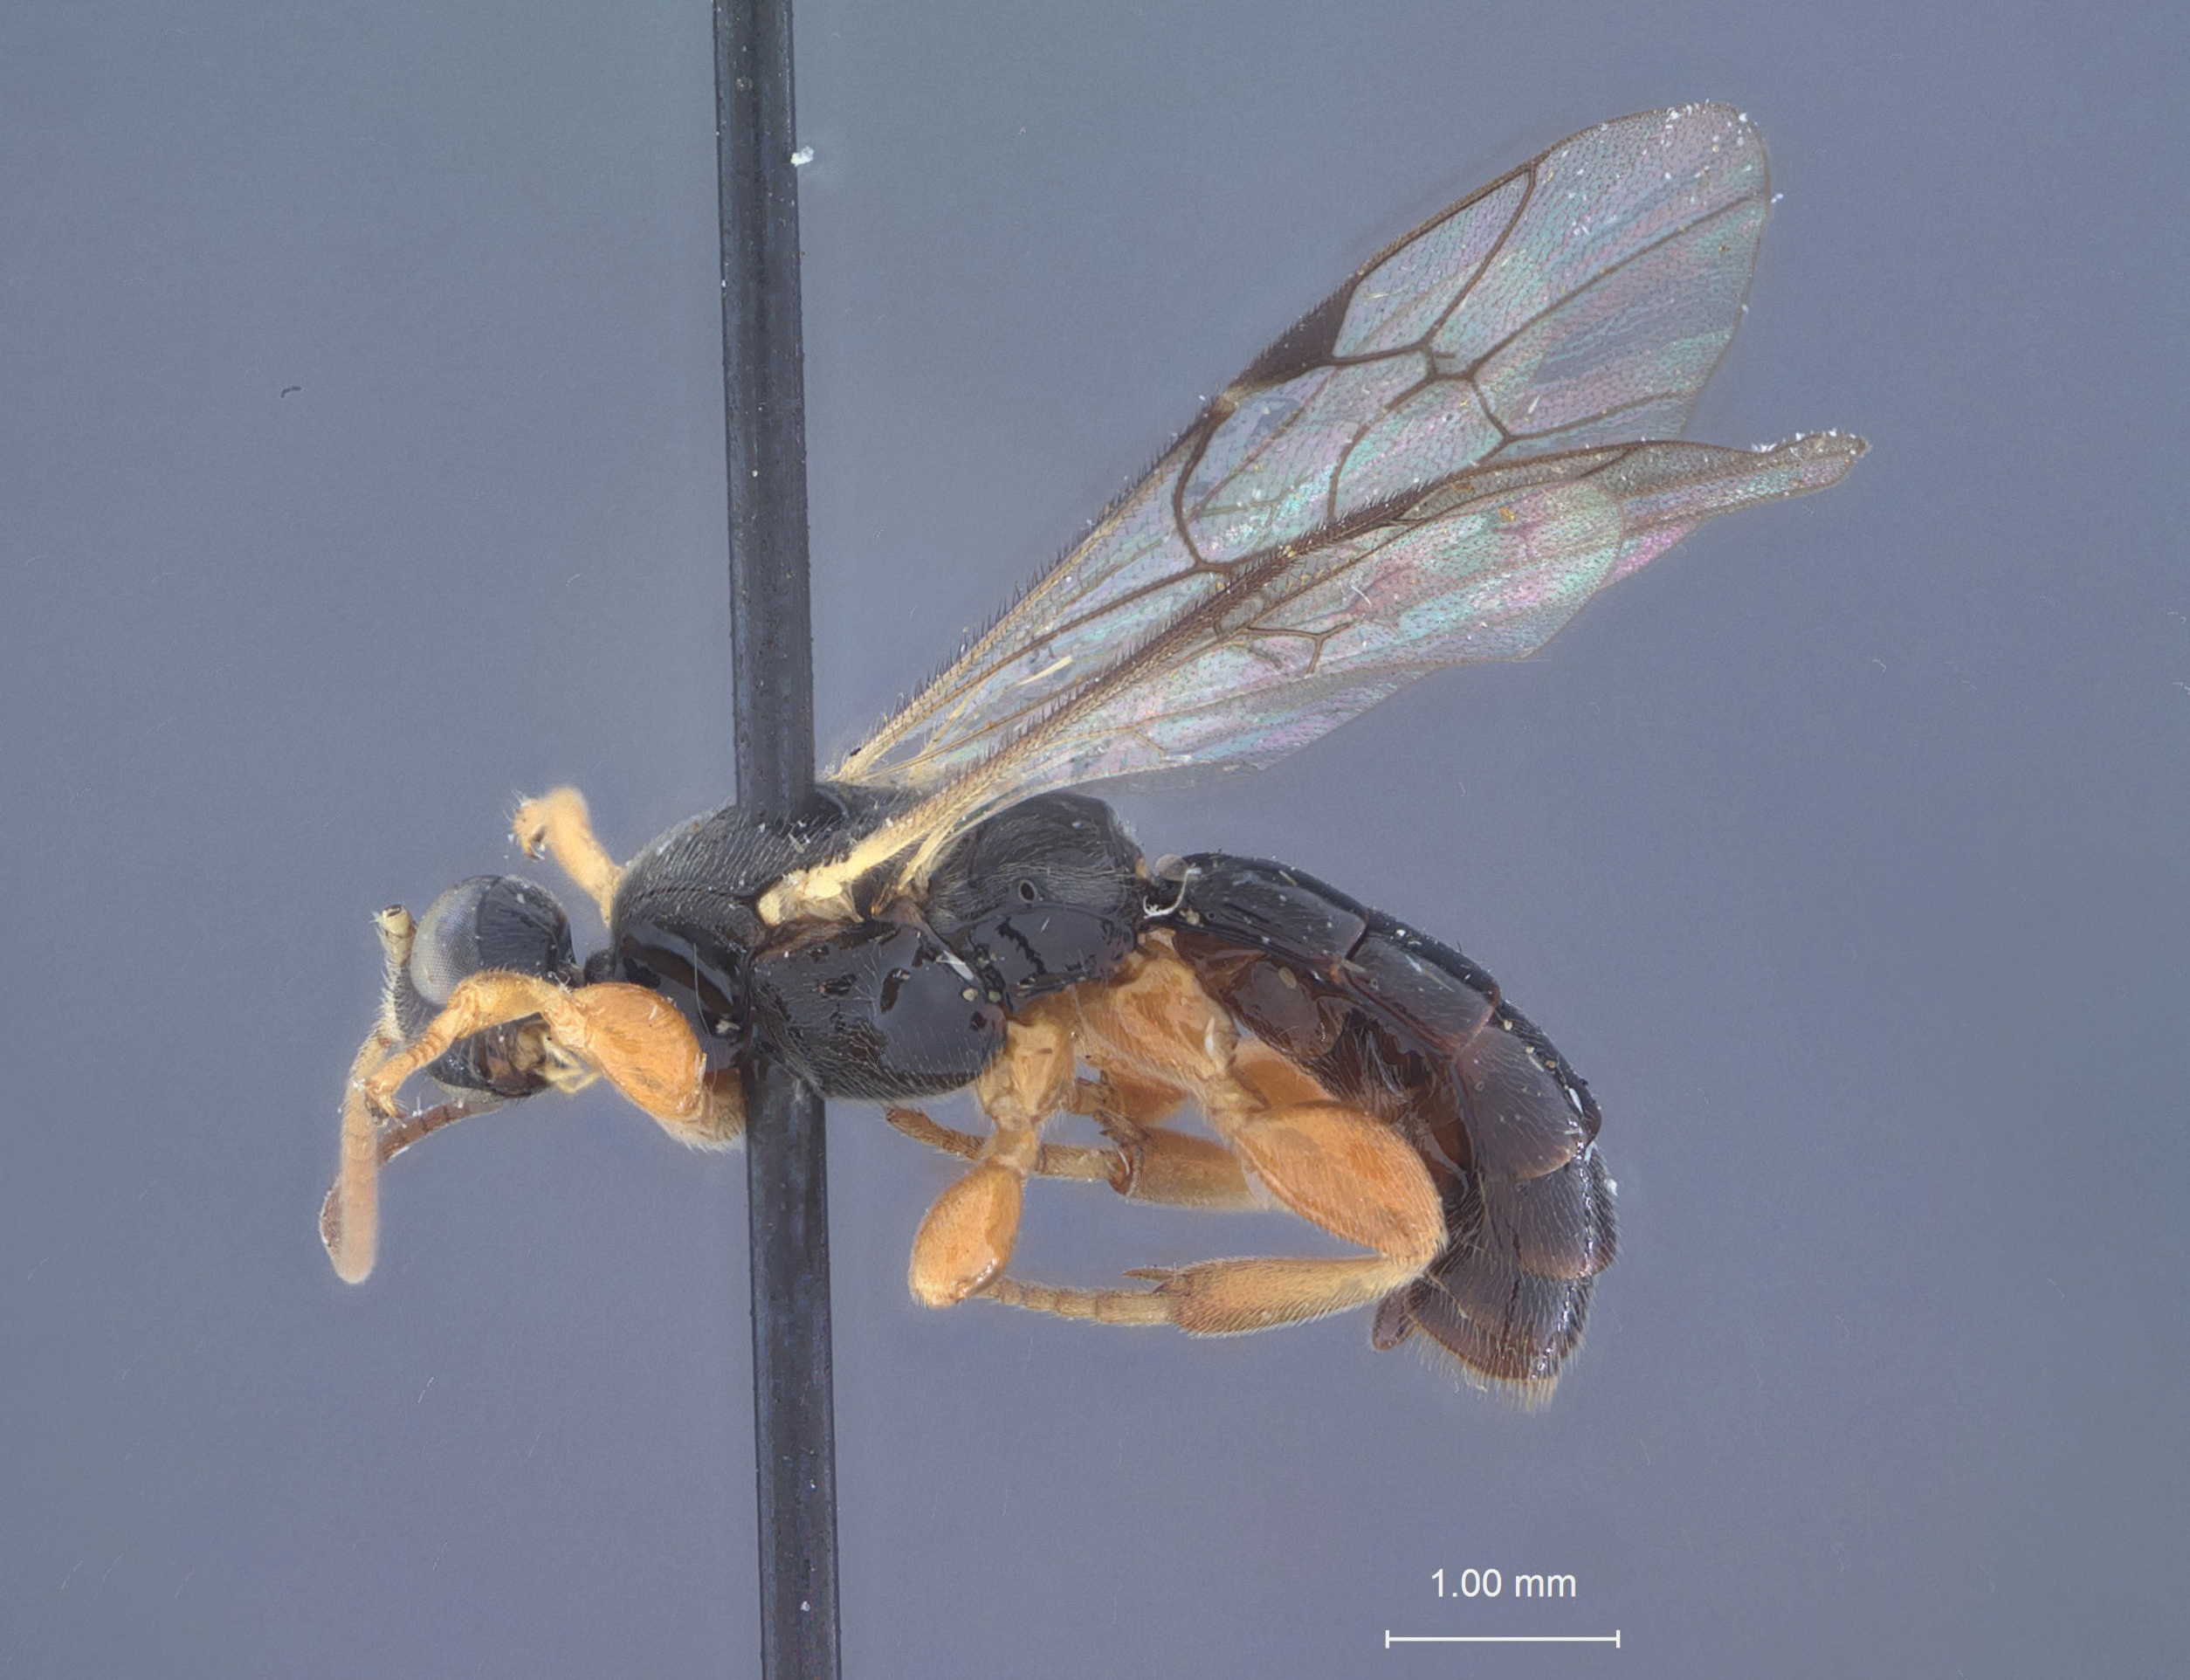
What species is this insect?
Triclistus evexus
